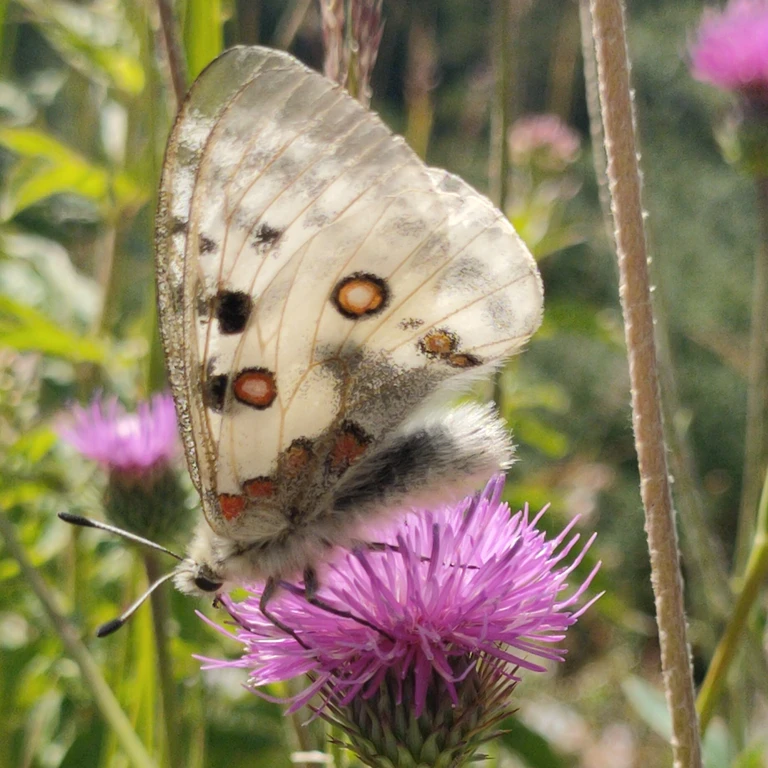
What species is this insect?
Parnassius apollo
